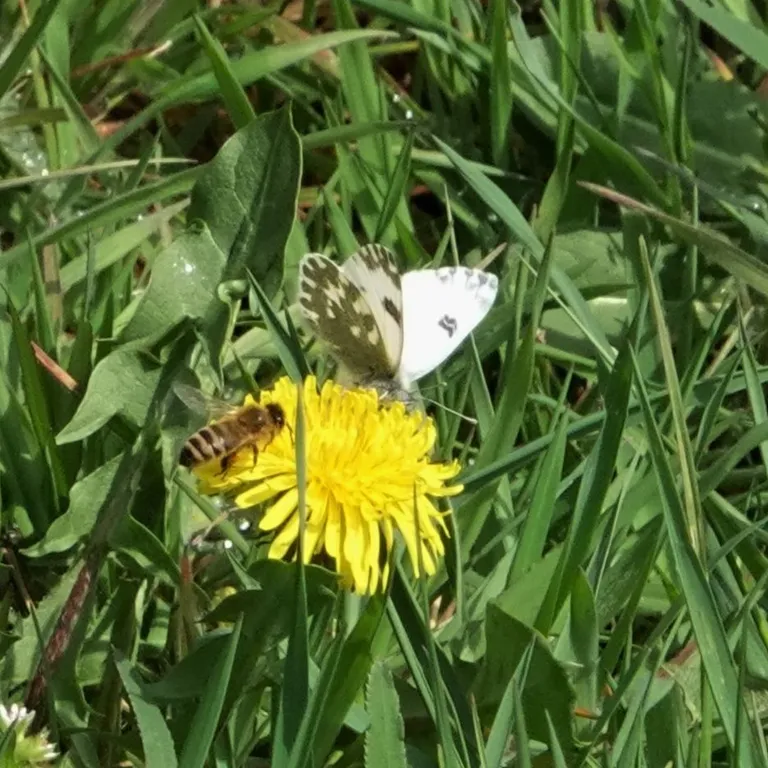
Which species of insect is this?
Pontia edusa
